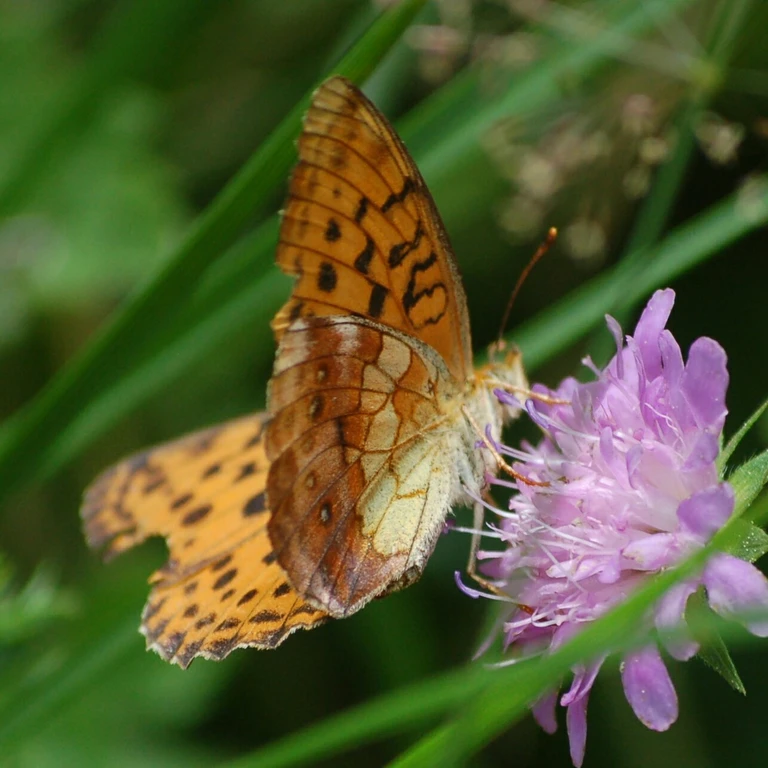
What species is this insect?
Brenthis daphne
